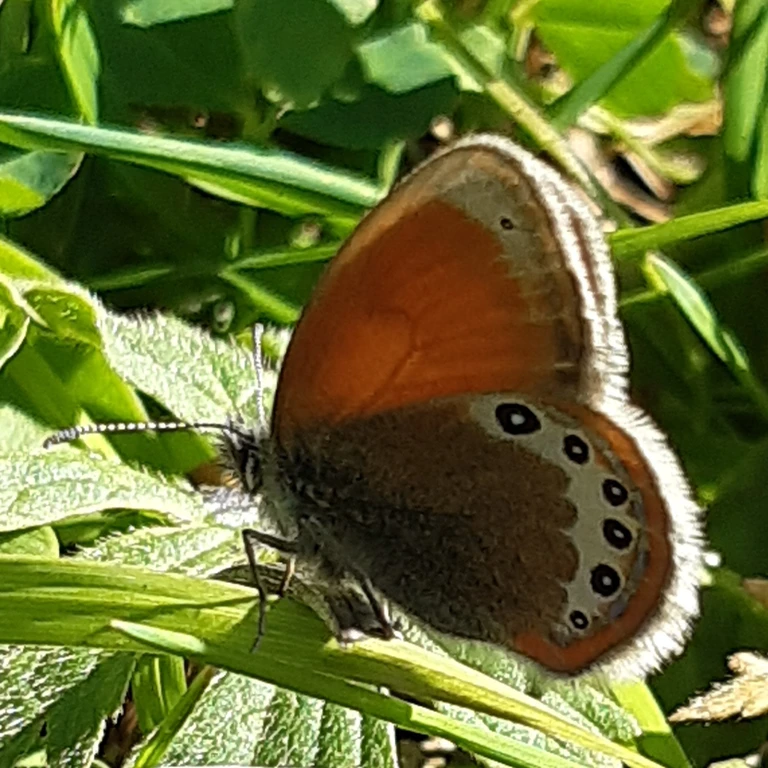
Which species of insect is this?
Coenonympha gardetta
